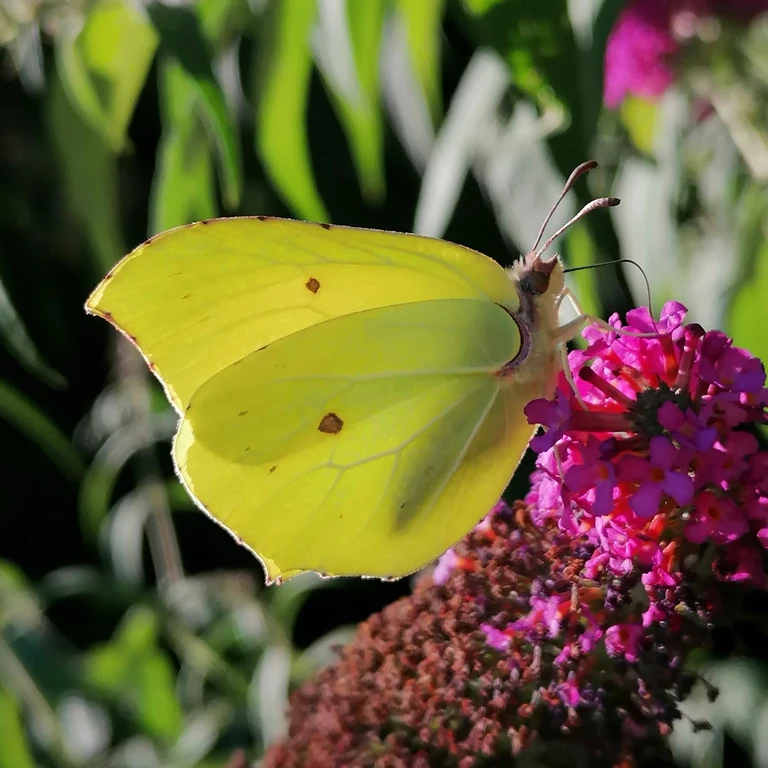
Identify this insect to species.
Gonepteryx rhamni
